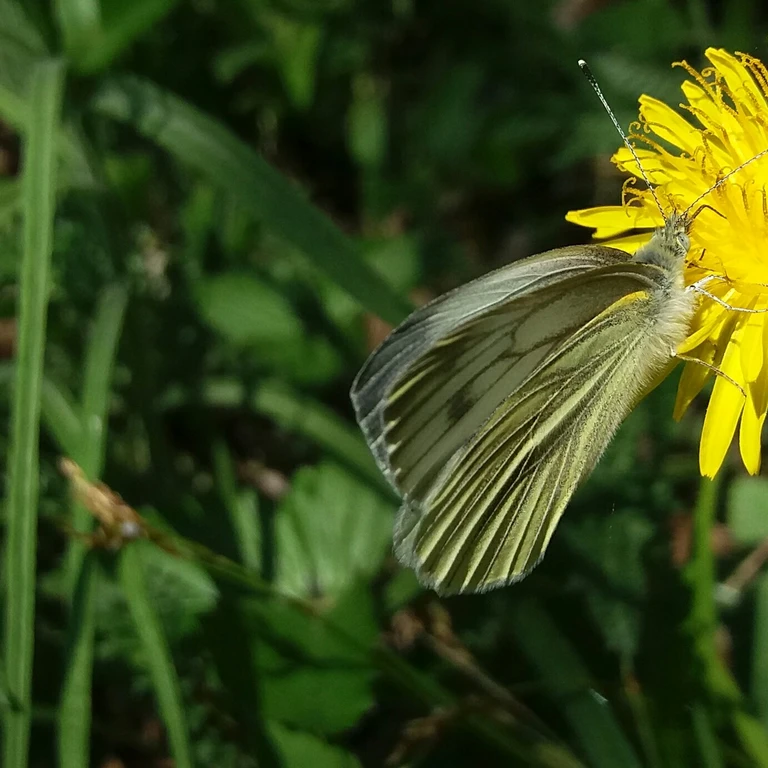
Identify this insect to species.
Pieris napi
